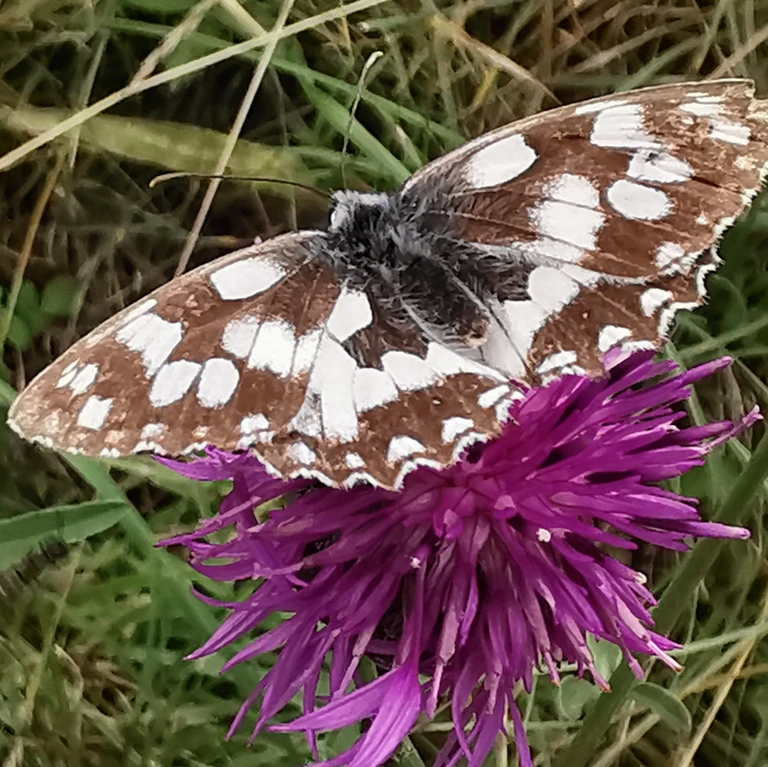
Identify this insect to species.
Melanargia galathea
